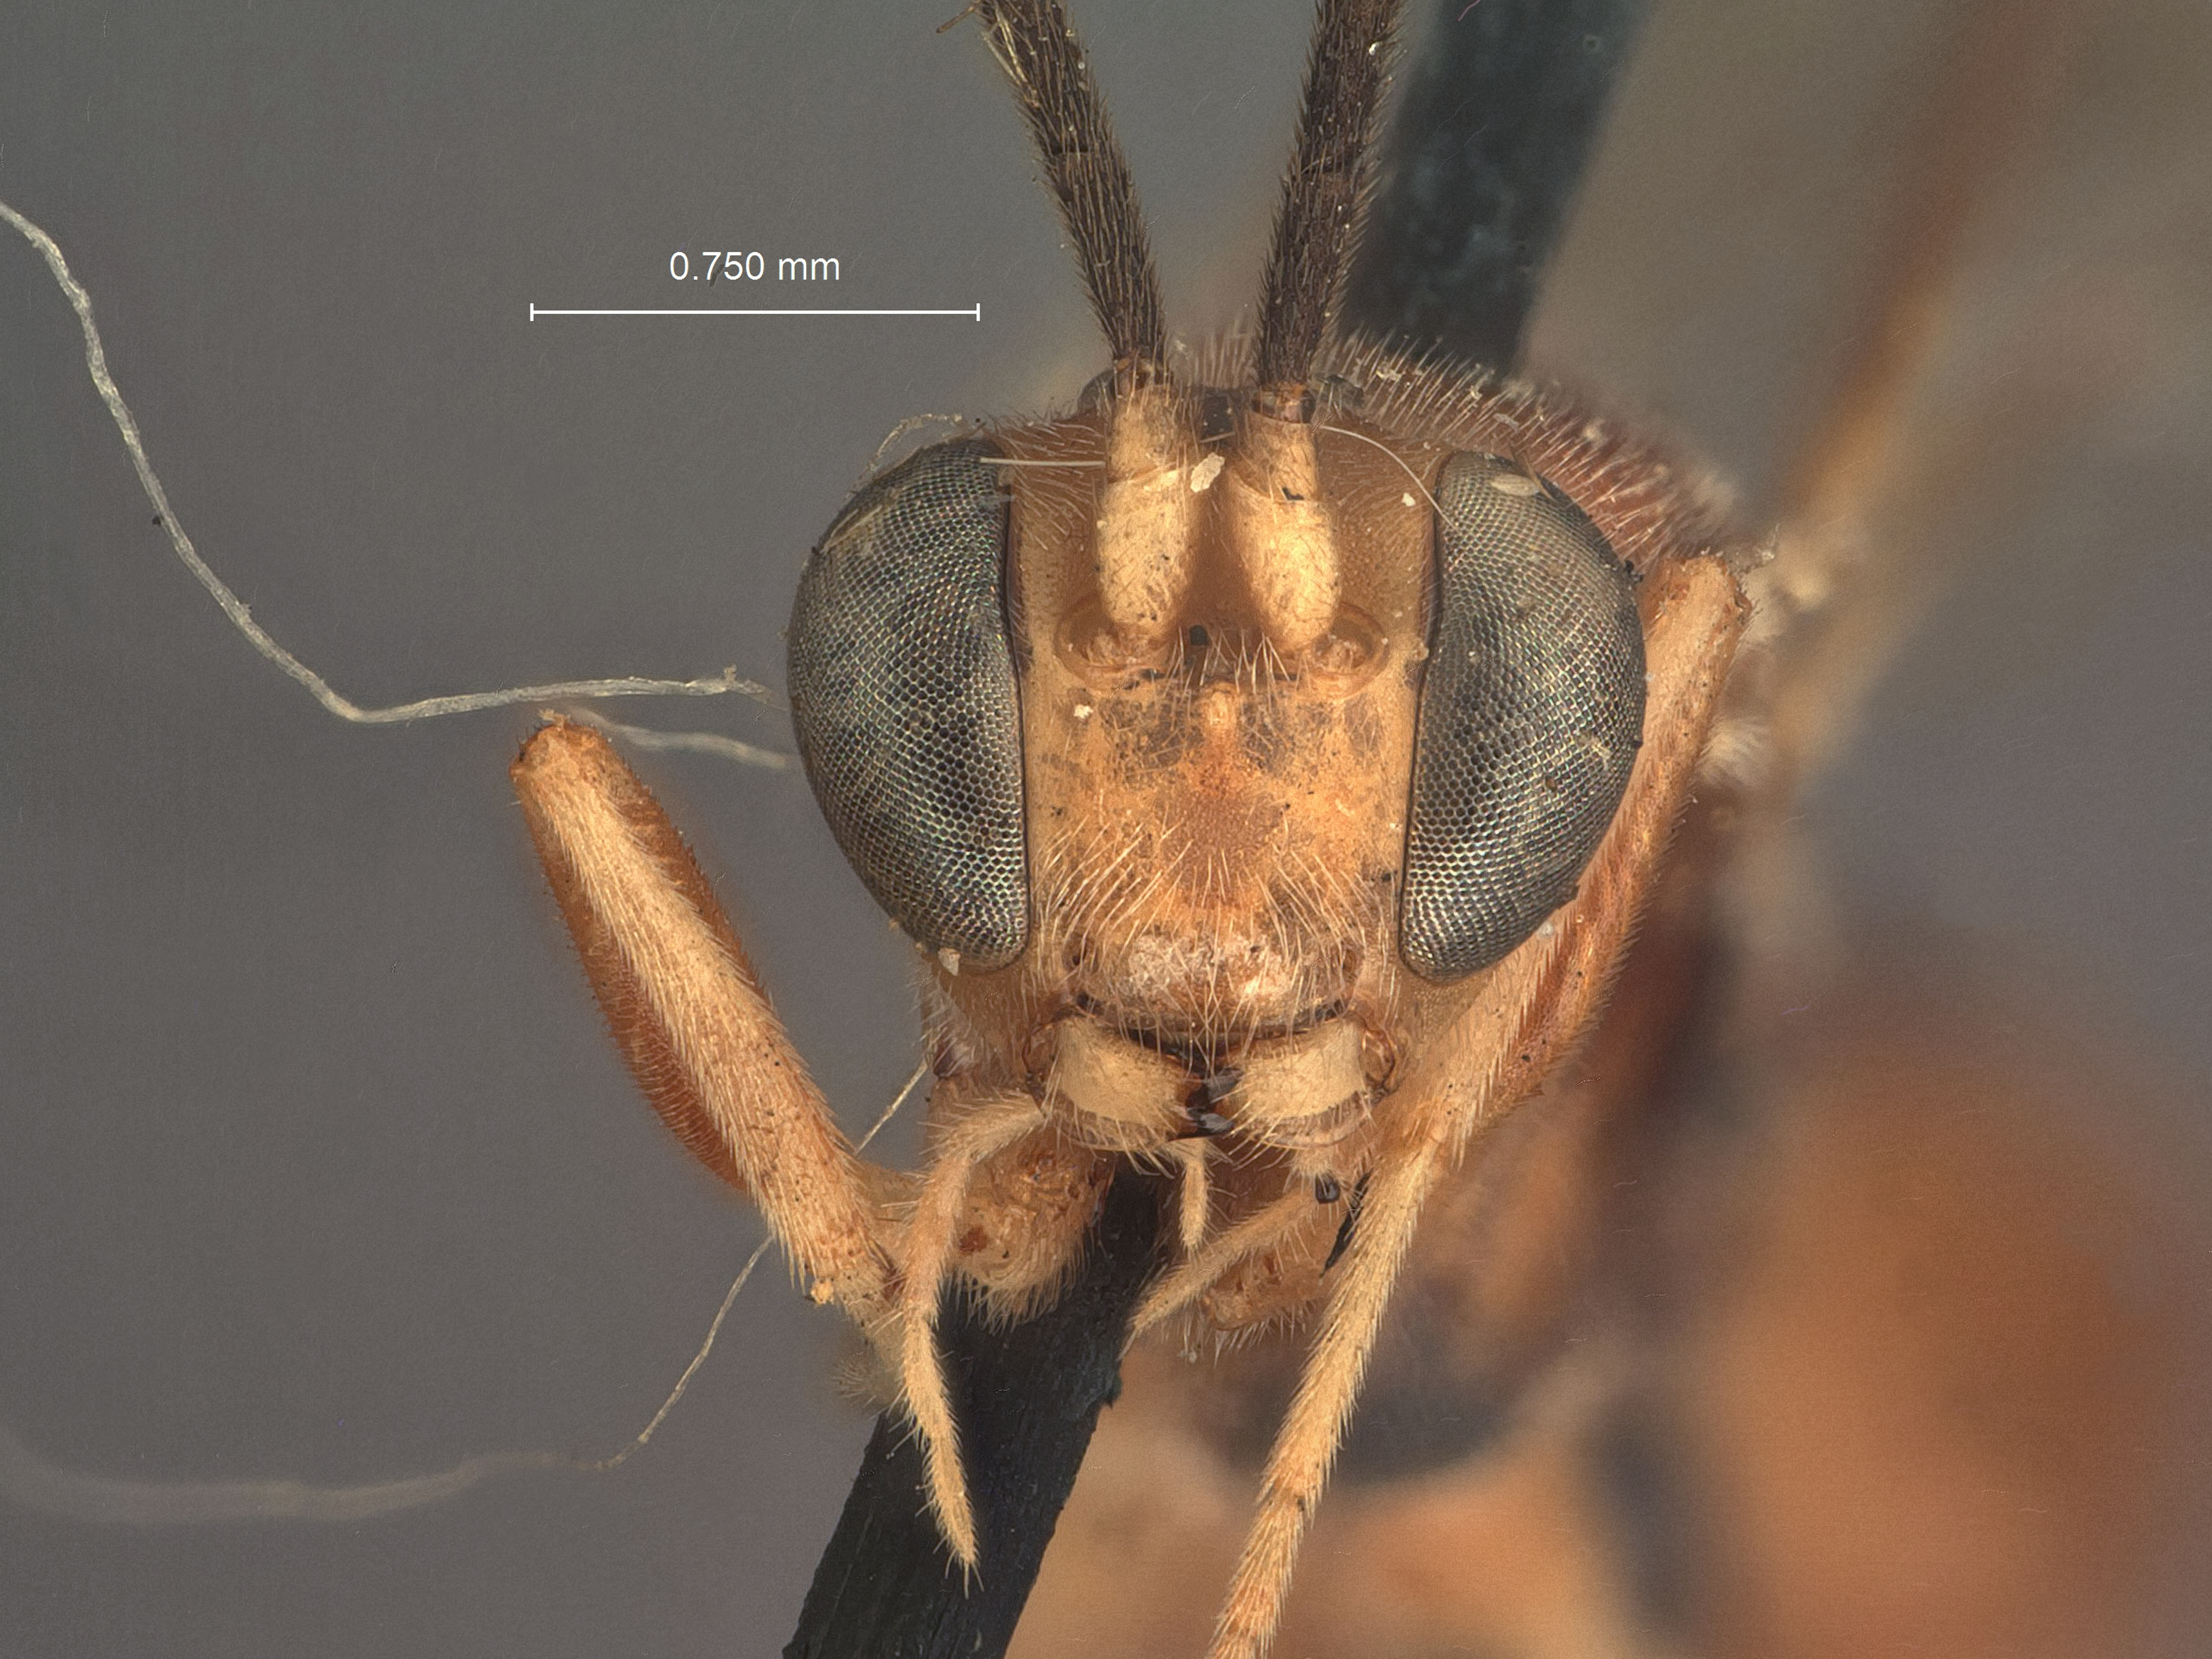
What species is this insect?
Callidora pallida
